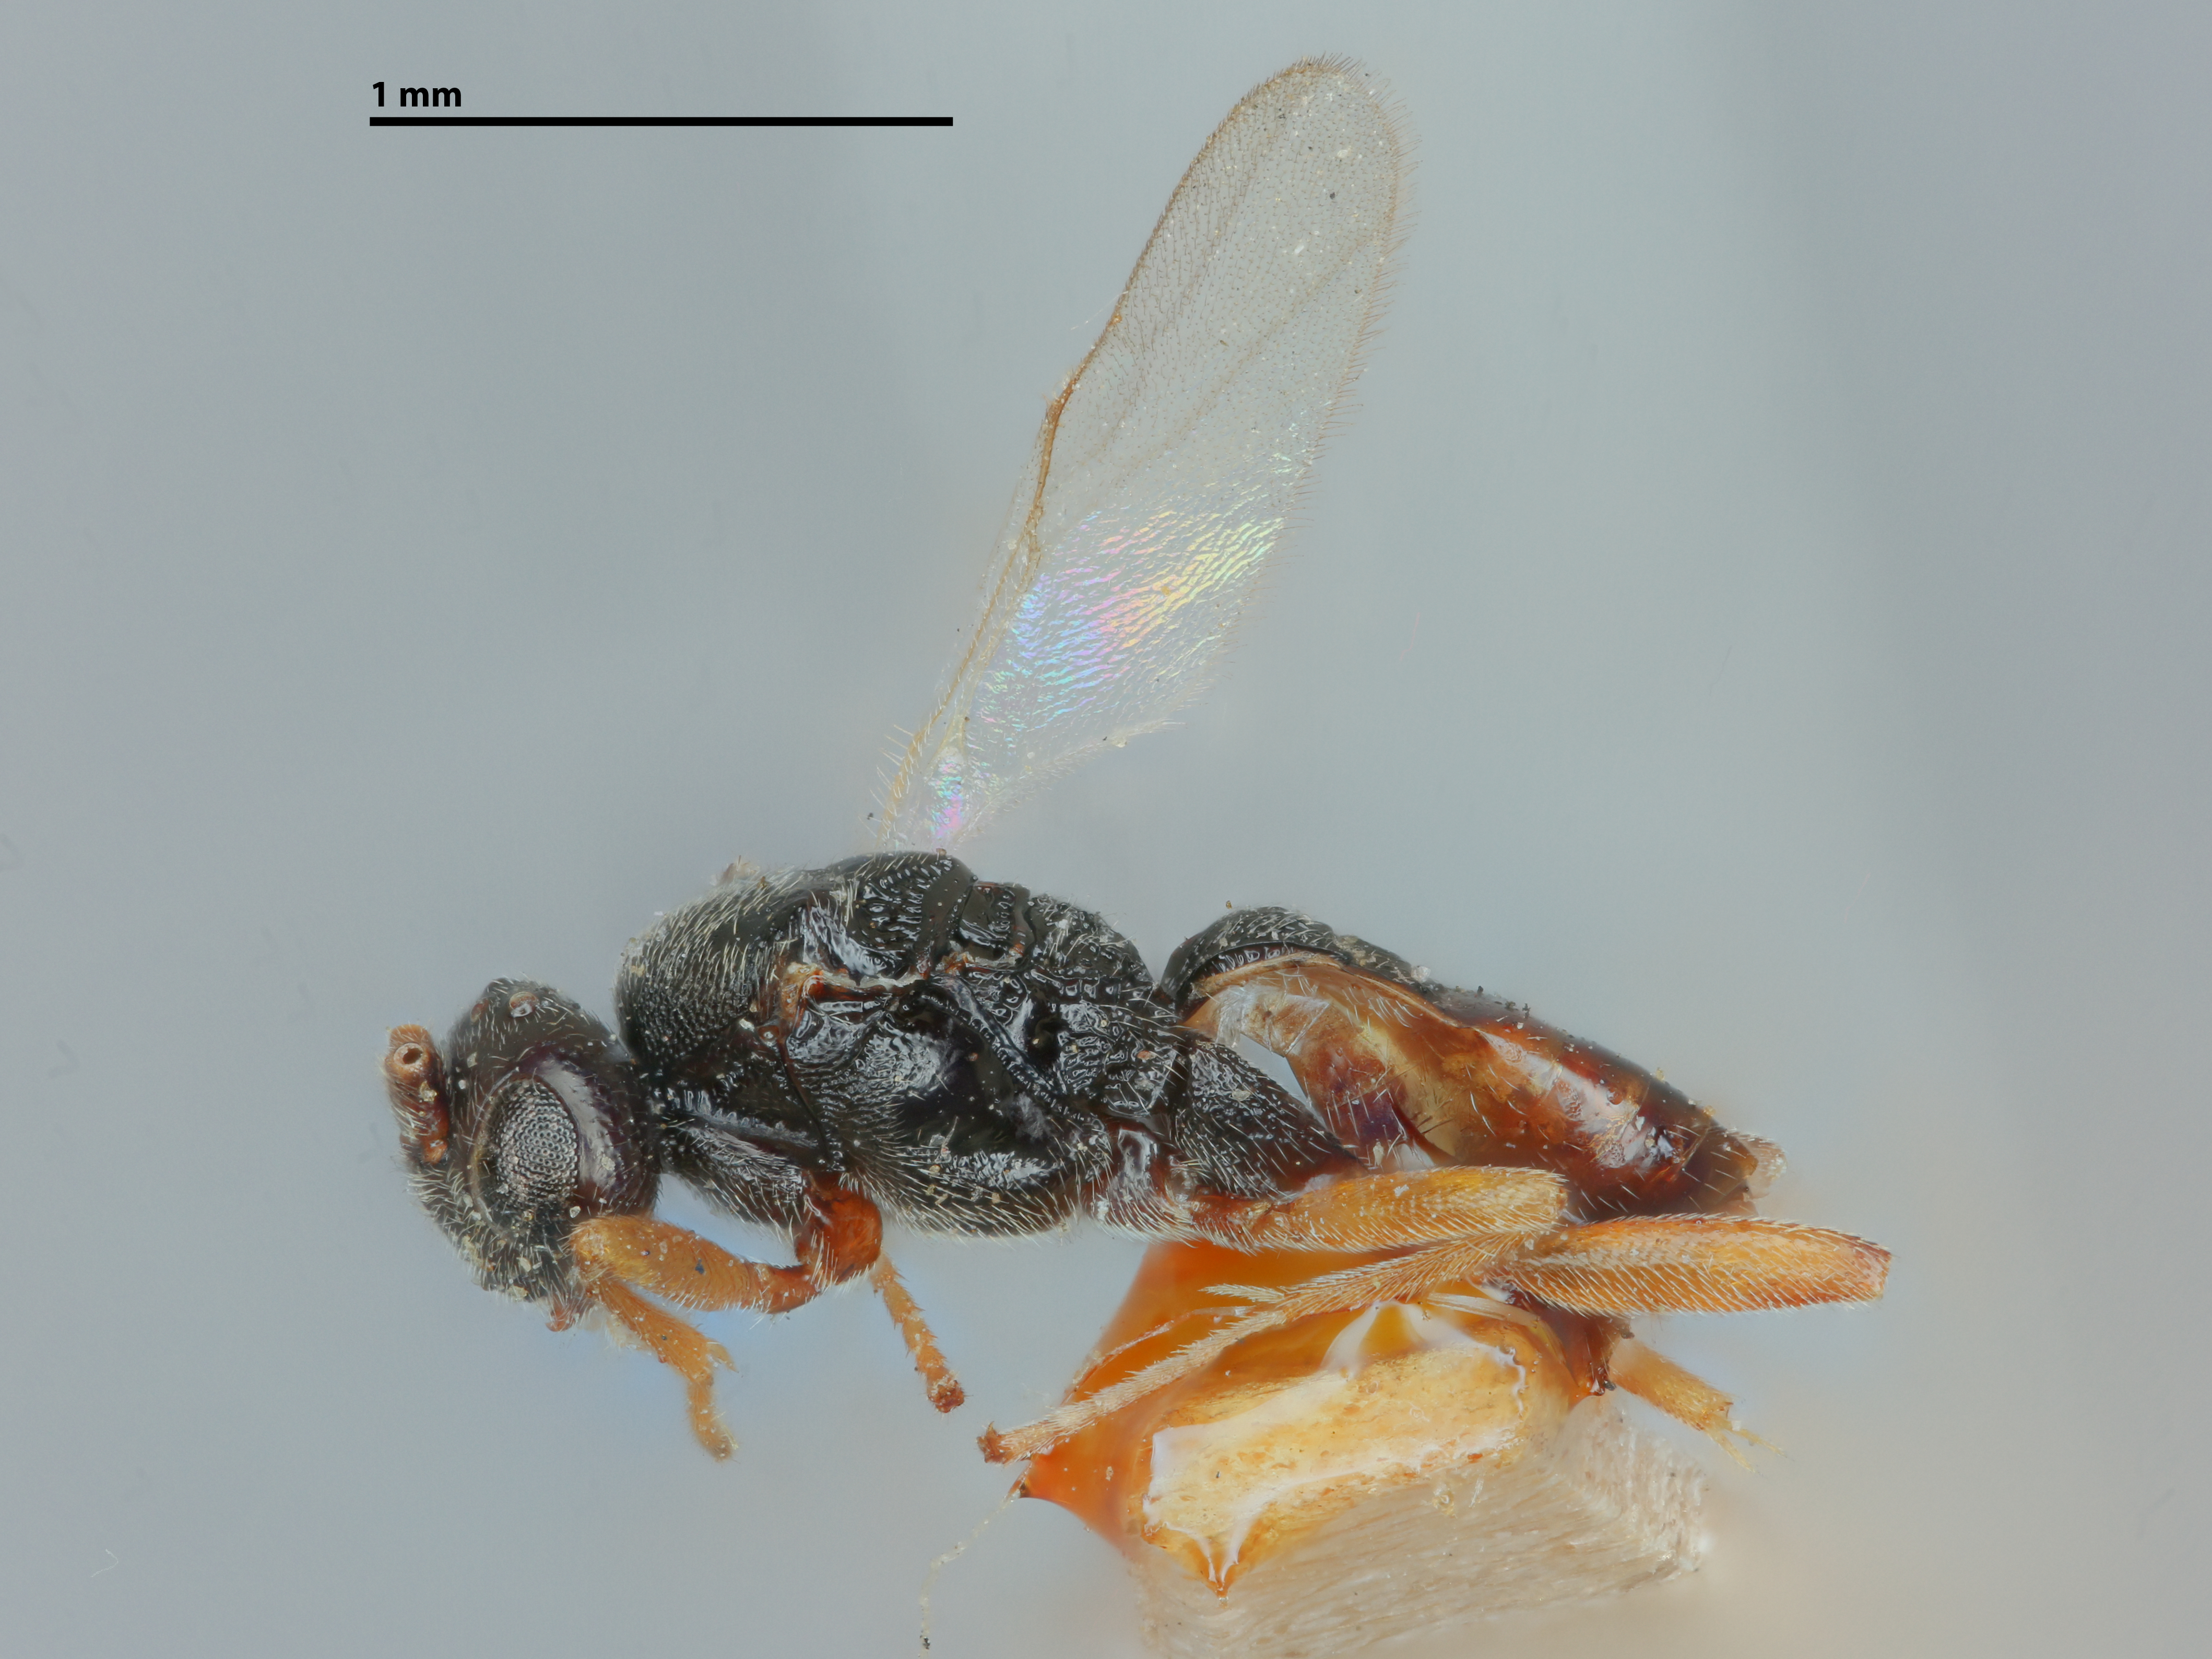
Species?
Apanteles laeviceps
